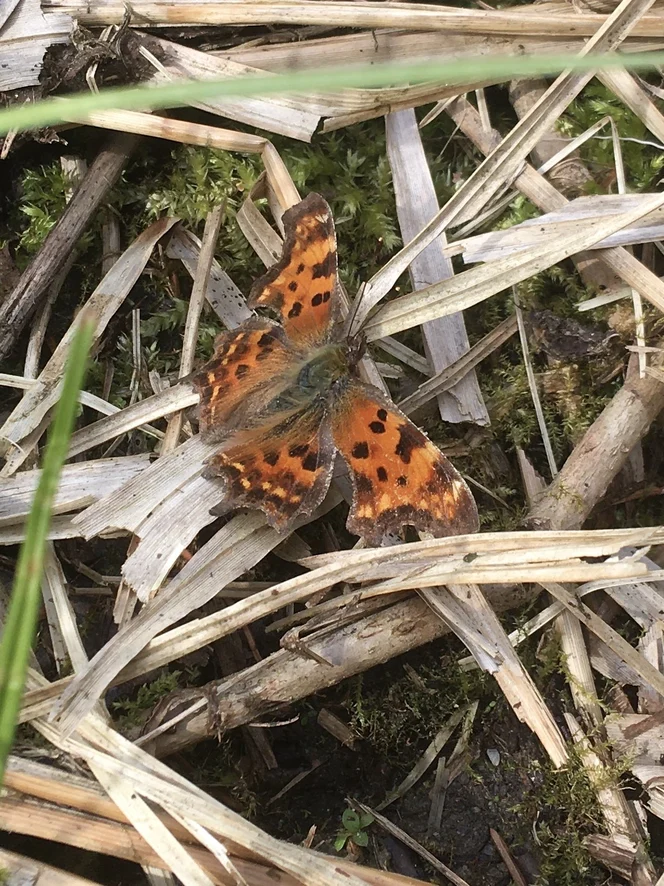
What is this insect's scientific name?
Polygonia c-album
